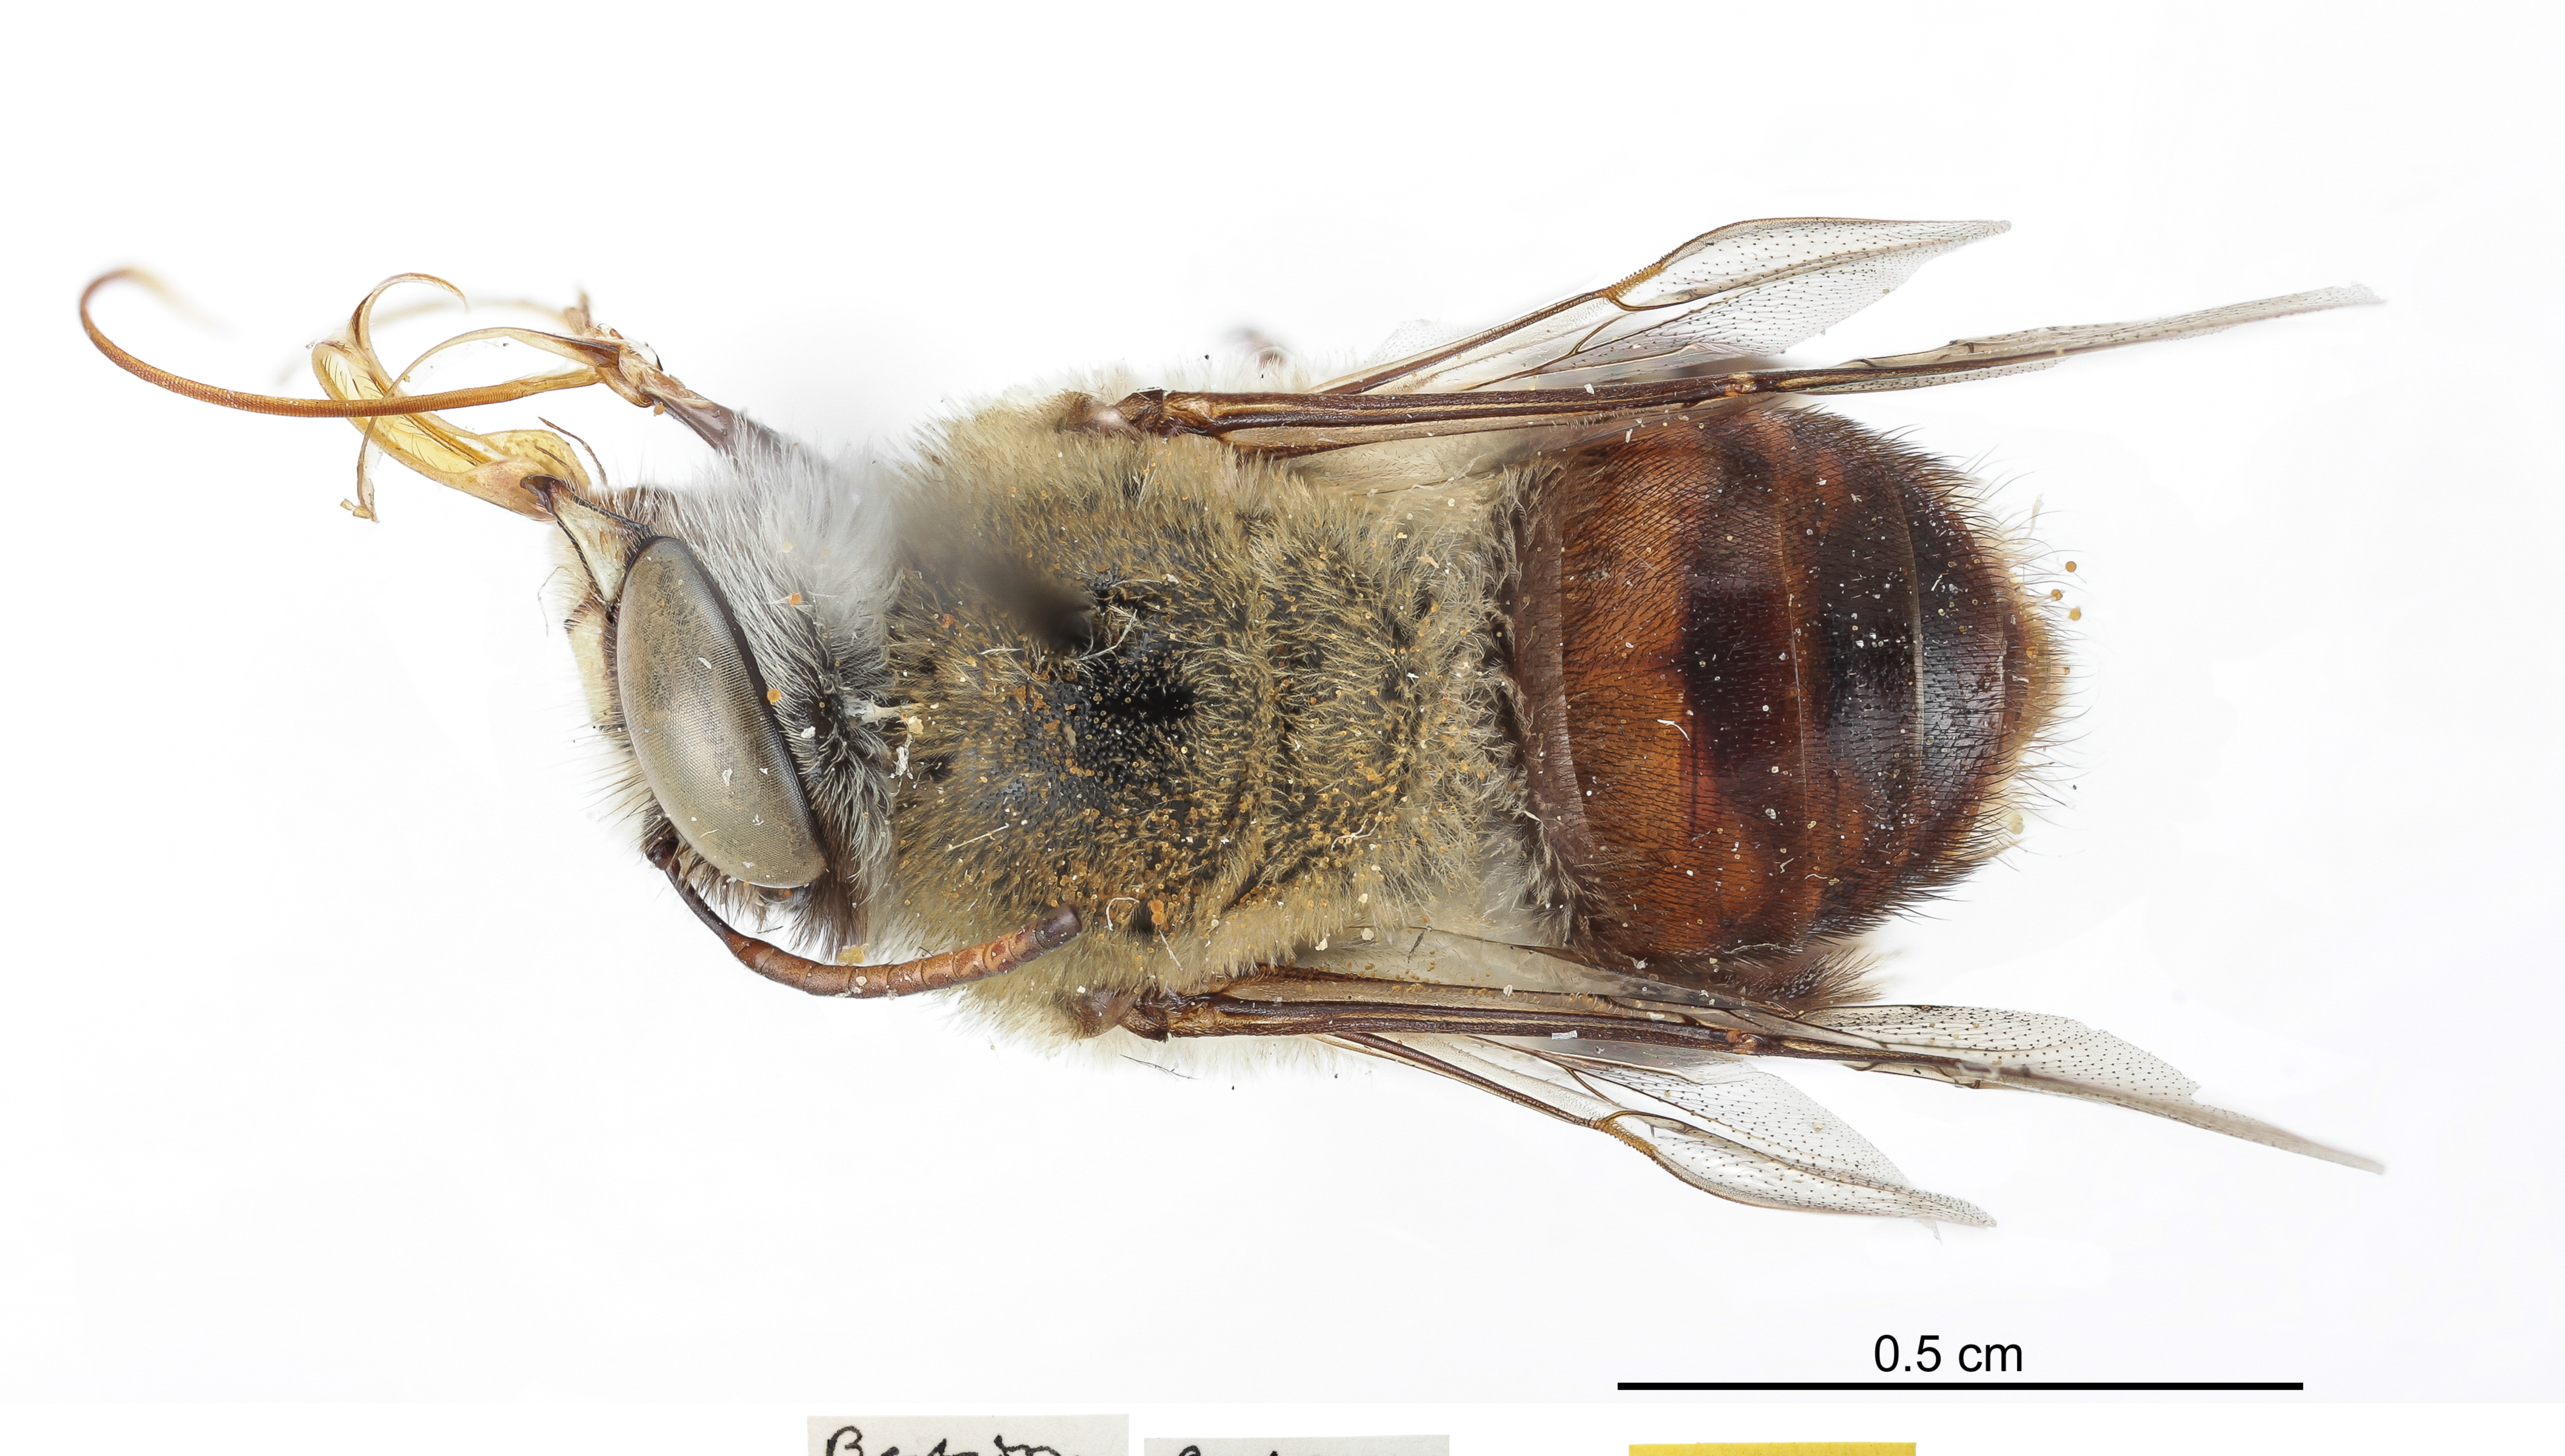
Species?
Centris rhododelpha
